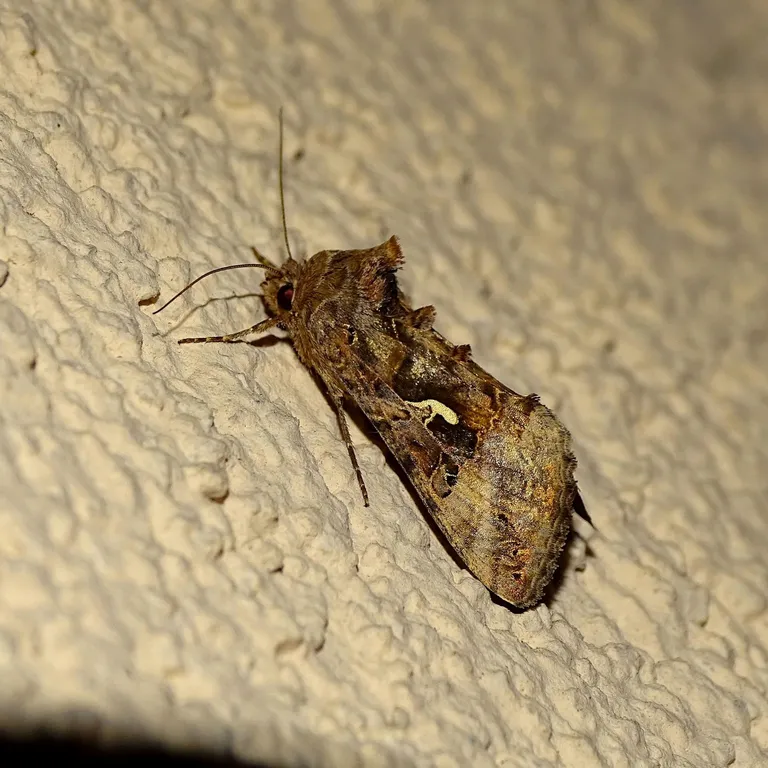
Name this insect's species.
Autographa gamma
